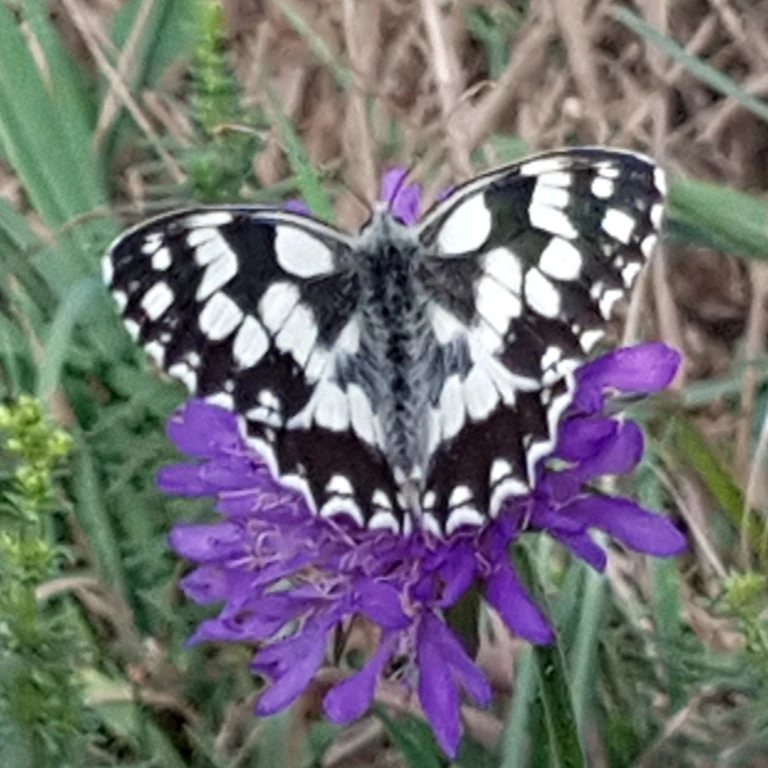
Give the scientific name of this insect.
Melanargia galathea
